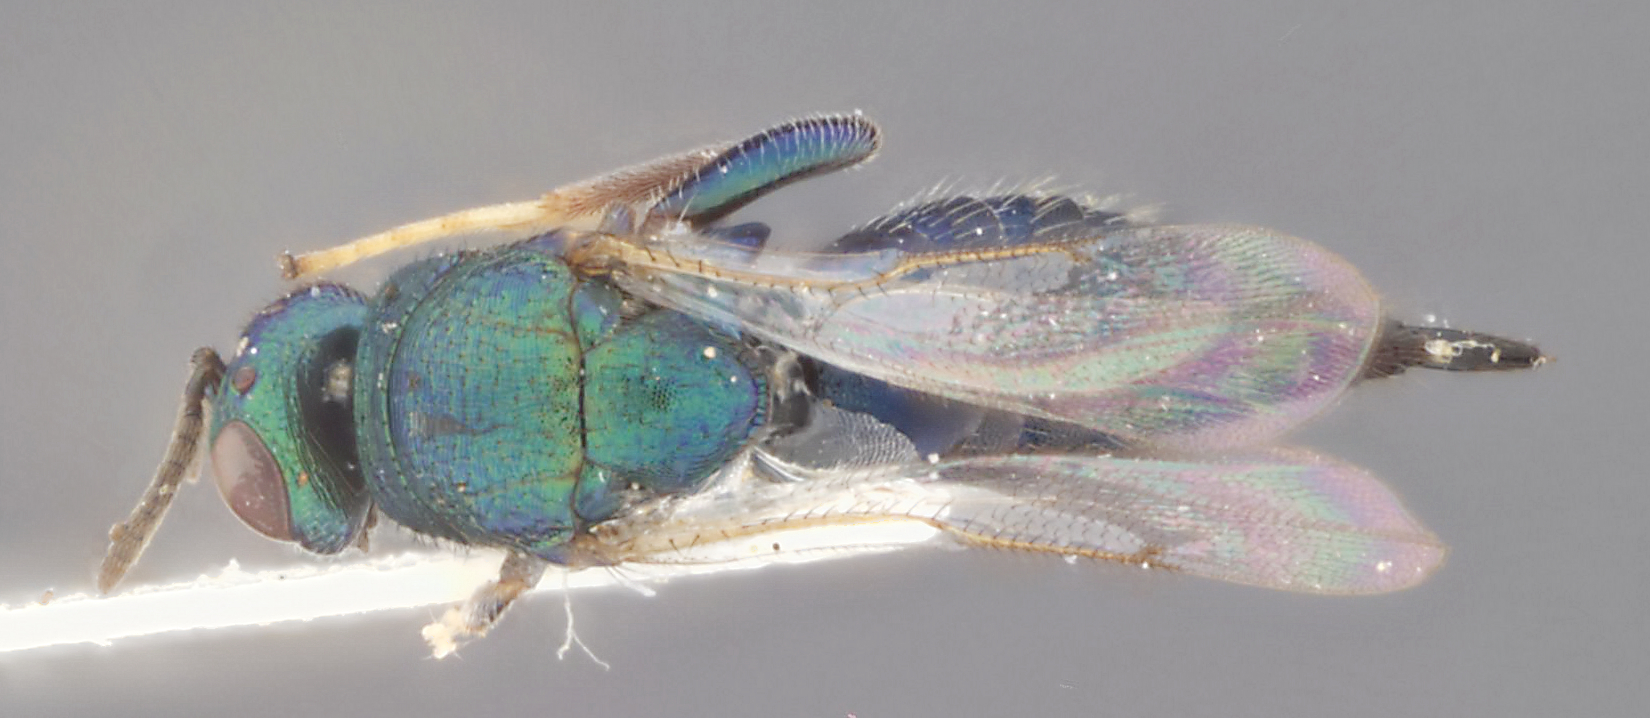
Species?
Ormyrus acyclus
